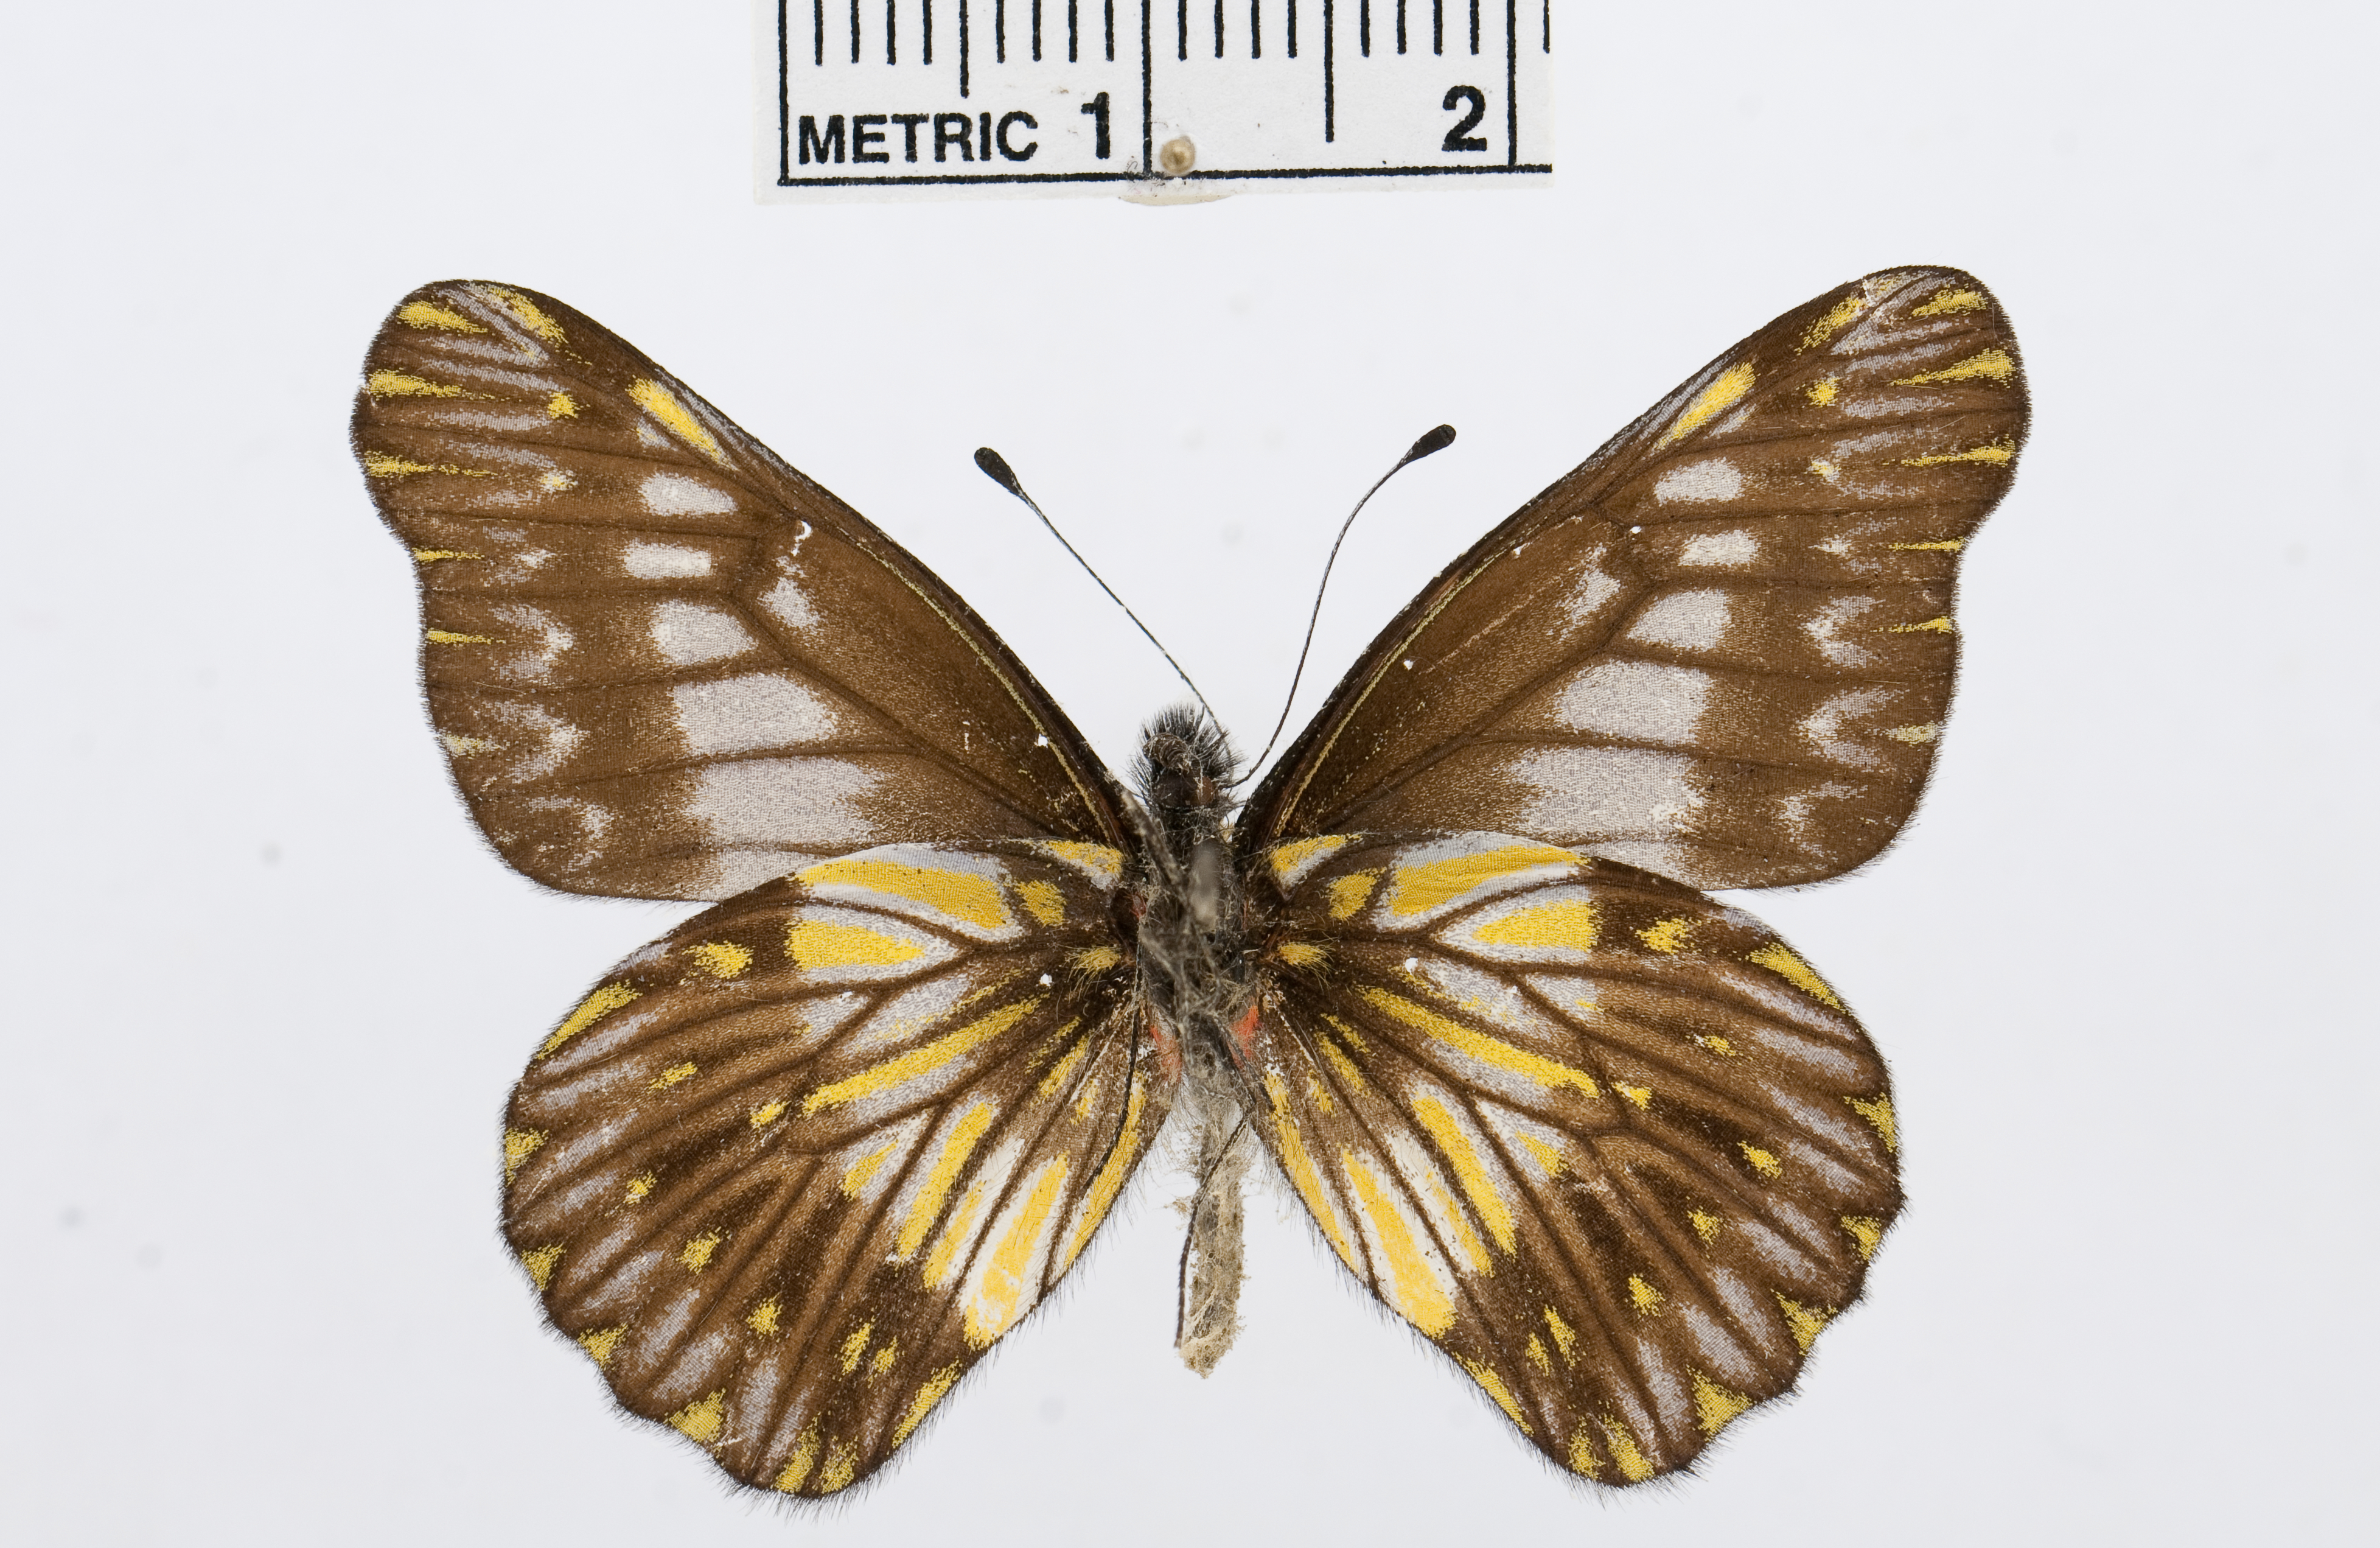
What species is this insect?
Catasticta ludovici
